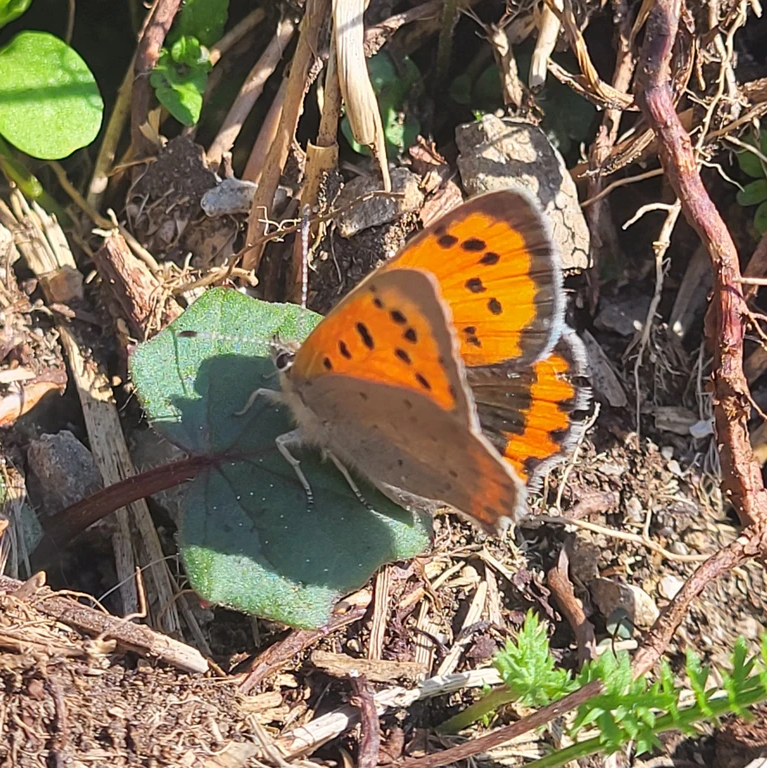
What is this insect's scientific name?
Lycaena phlaeas
